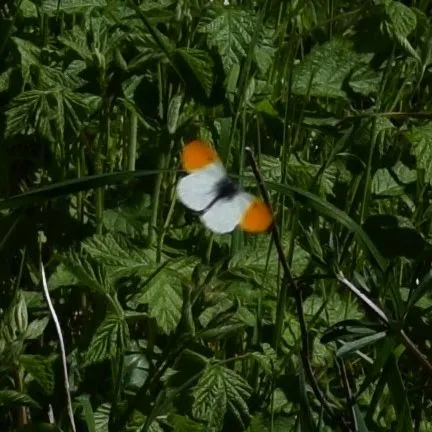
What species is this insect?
Anthocharis cardamines
